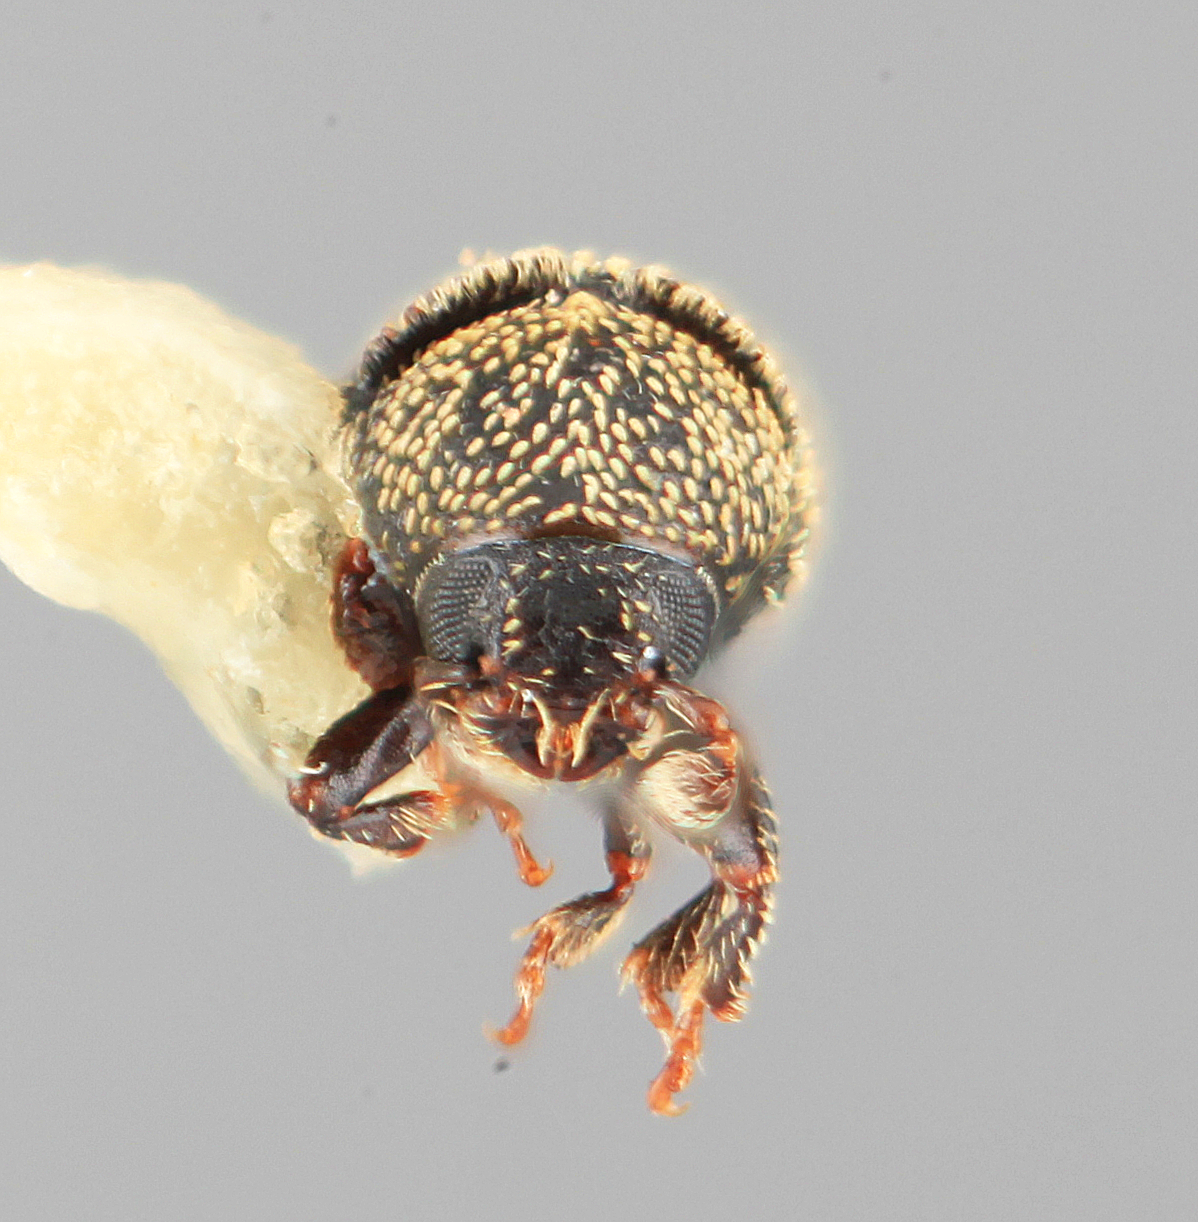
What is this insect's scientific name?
Phloeotribus squamatus
